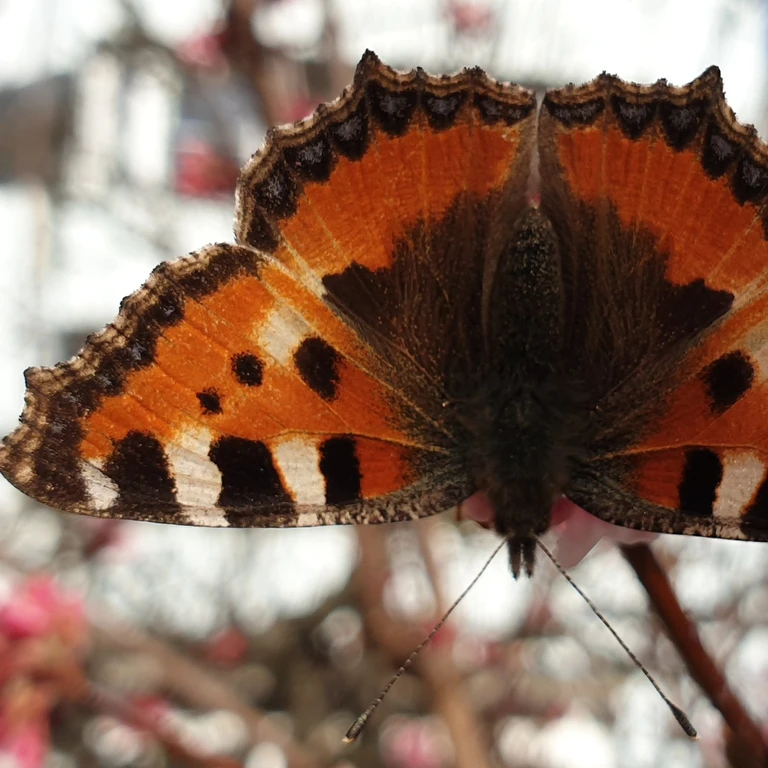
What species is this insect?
Aglais urticae
